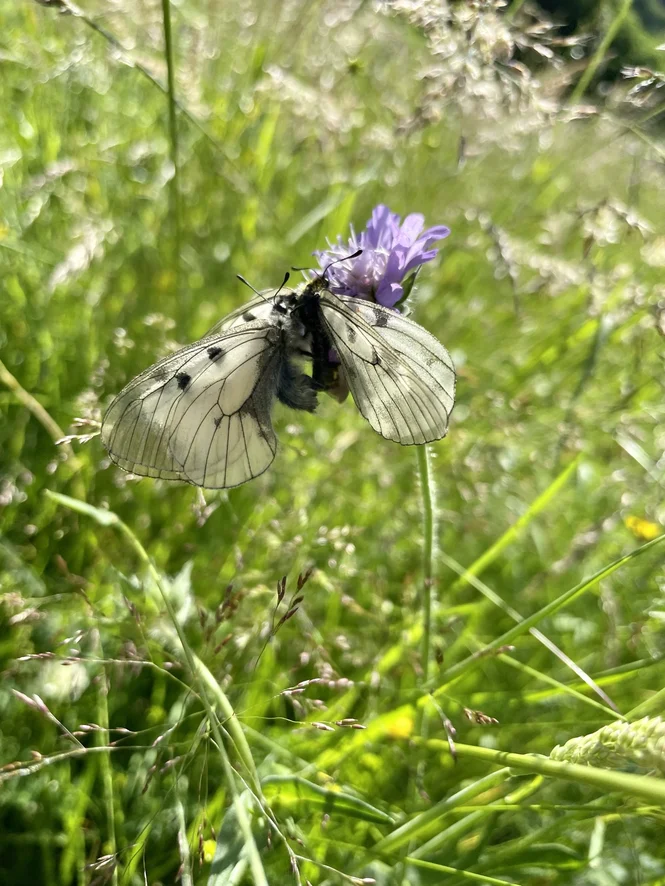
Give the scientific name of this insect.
Parnassius mnemosyne
